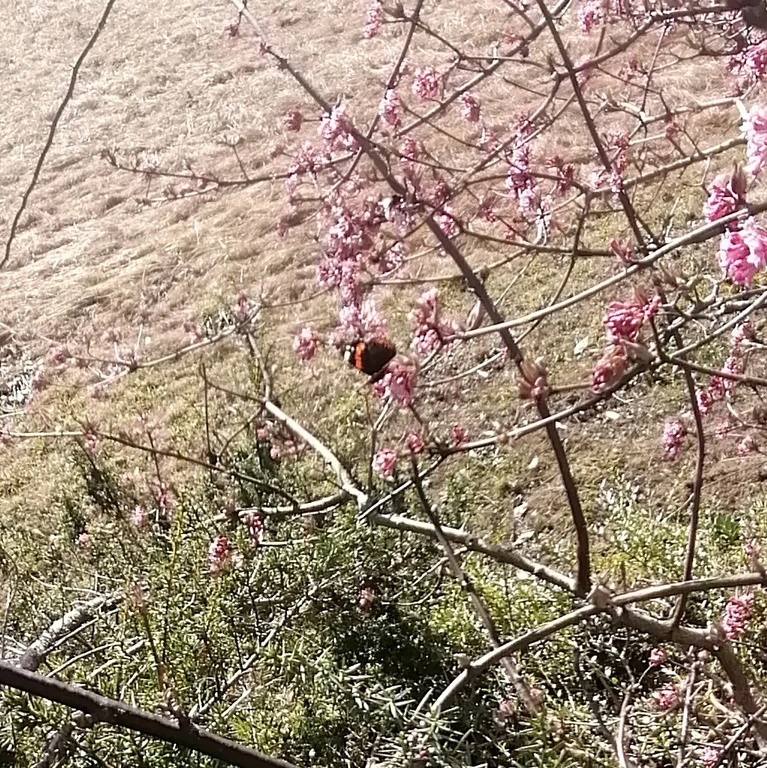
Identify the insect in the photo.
Vanessa atalanta
